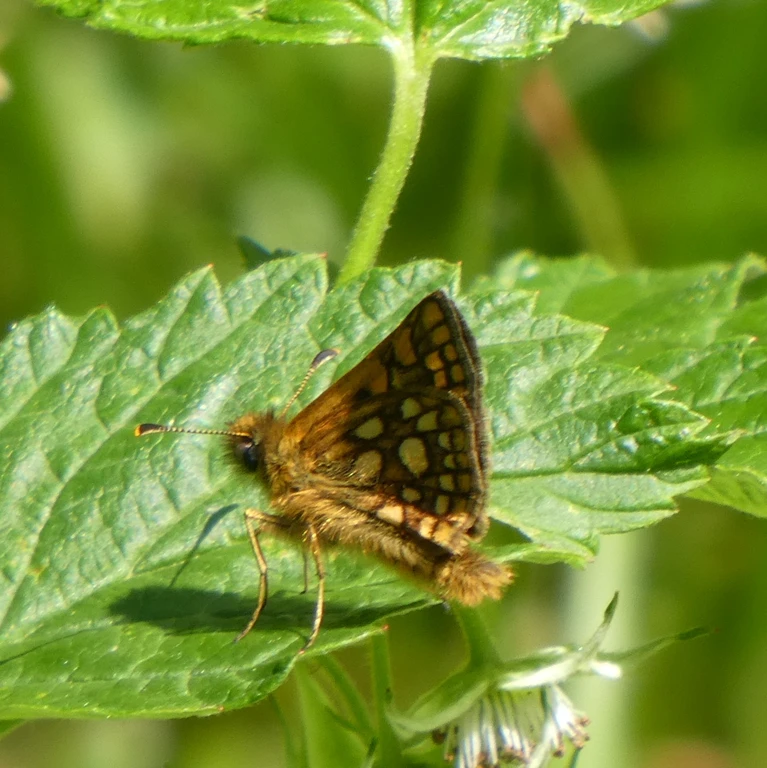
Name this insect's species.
Carterocephalus palaemon
